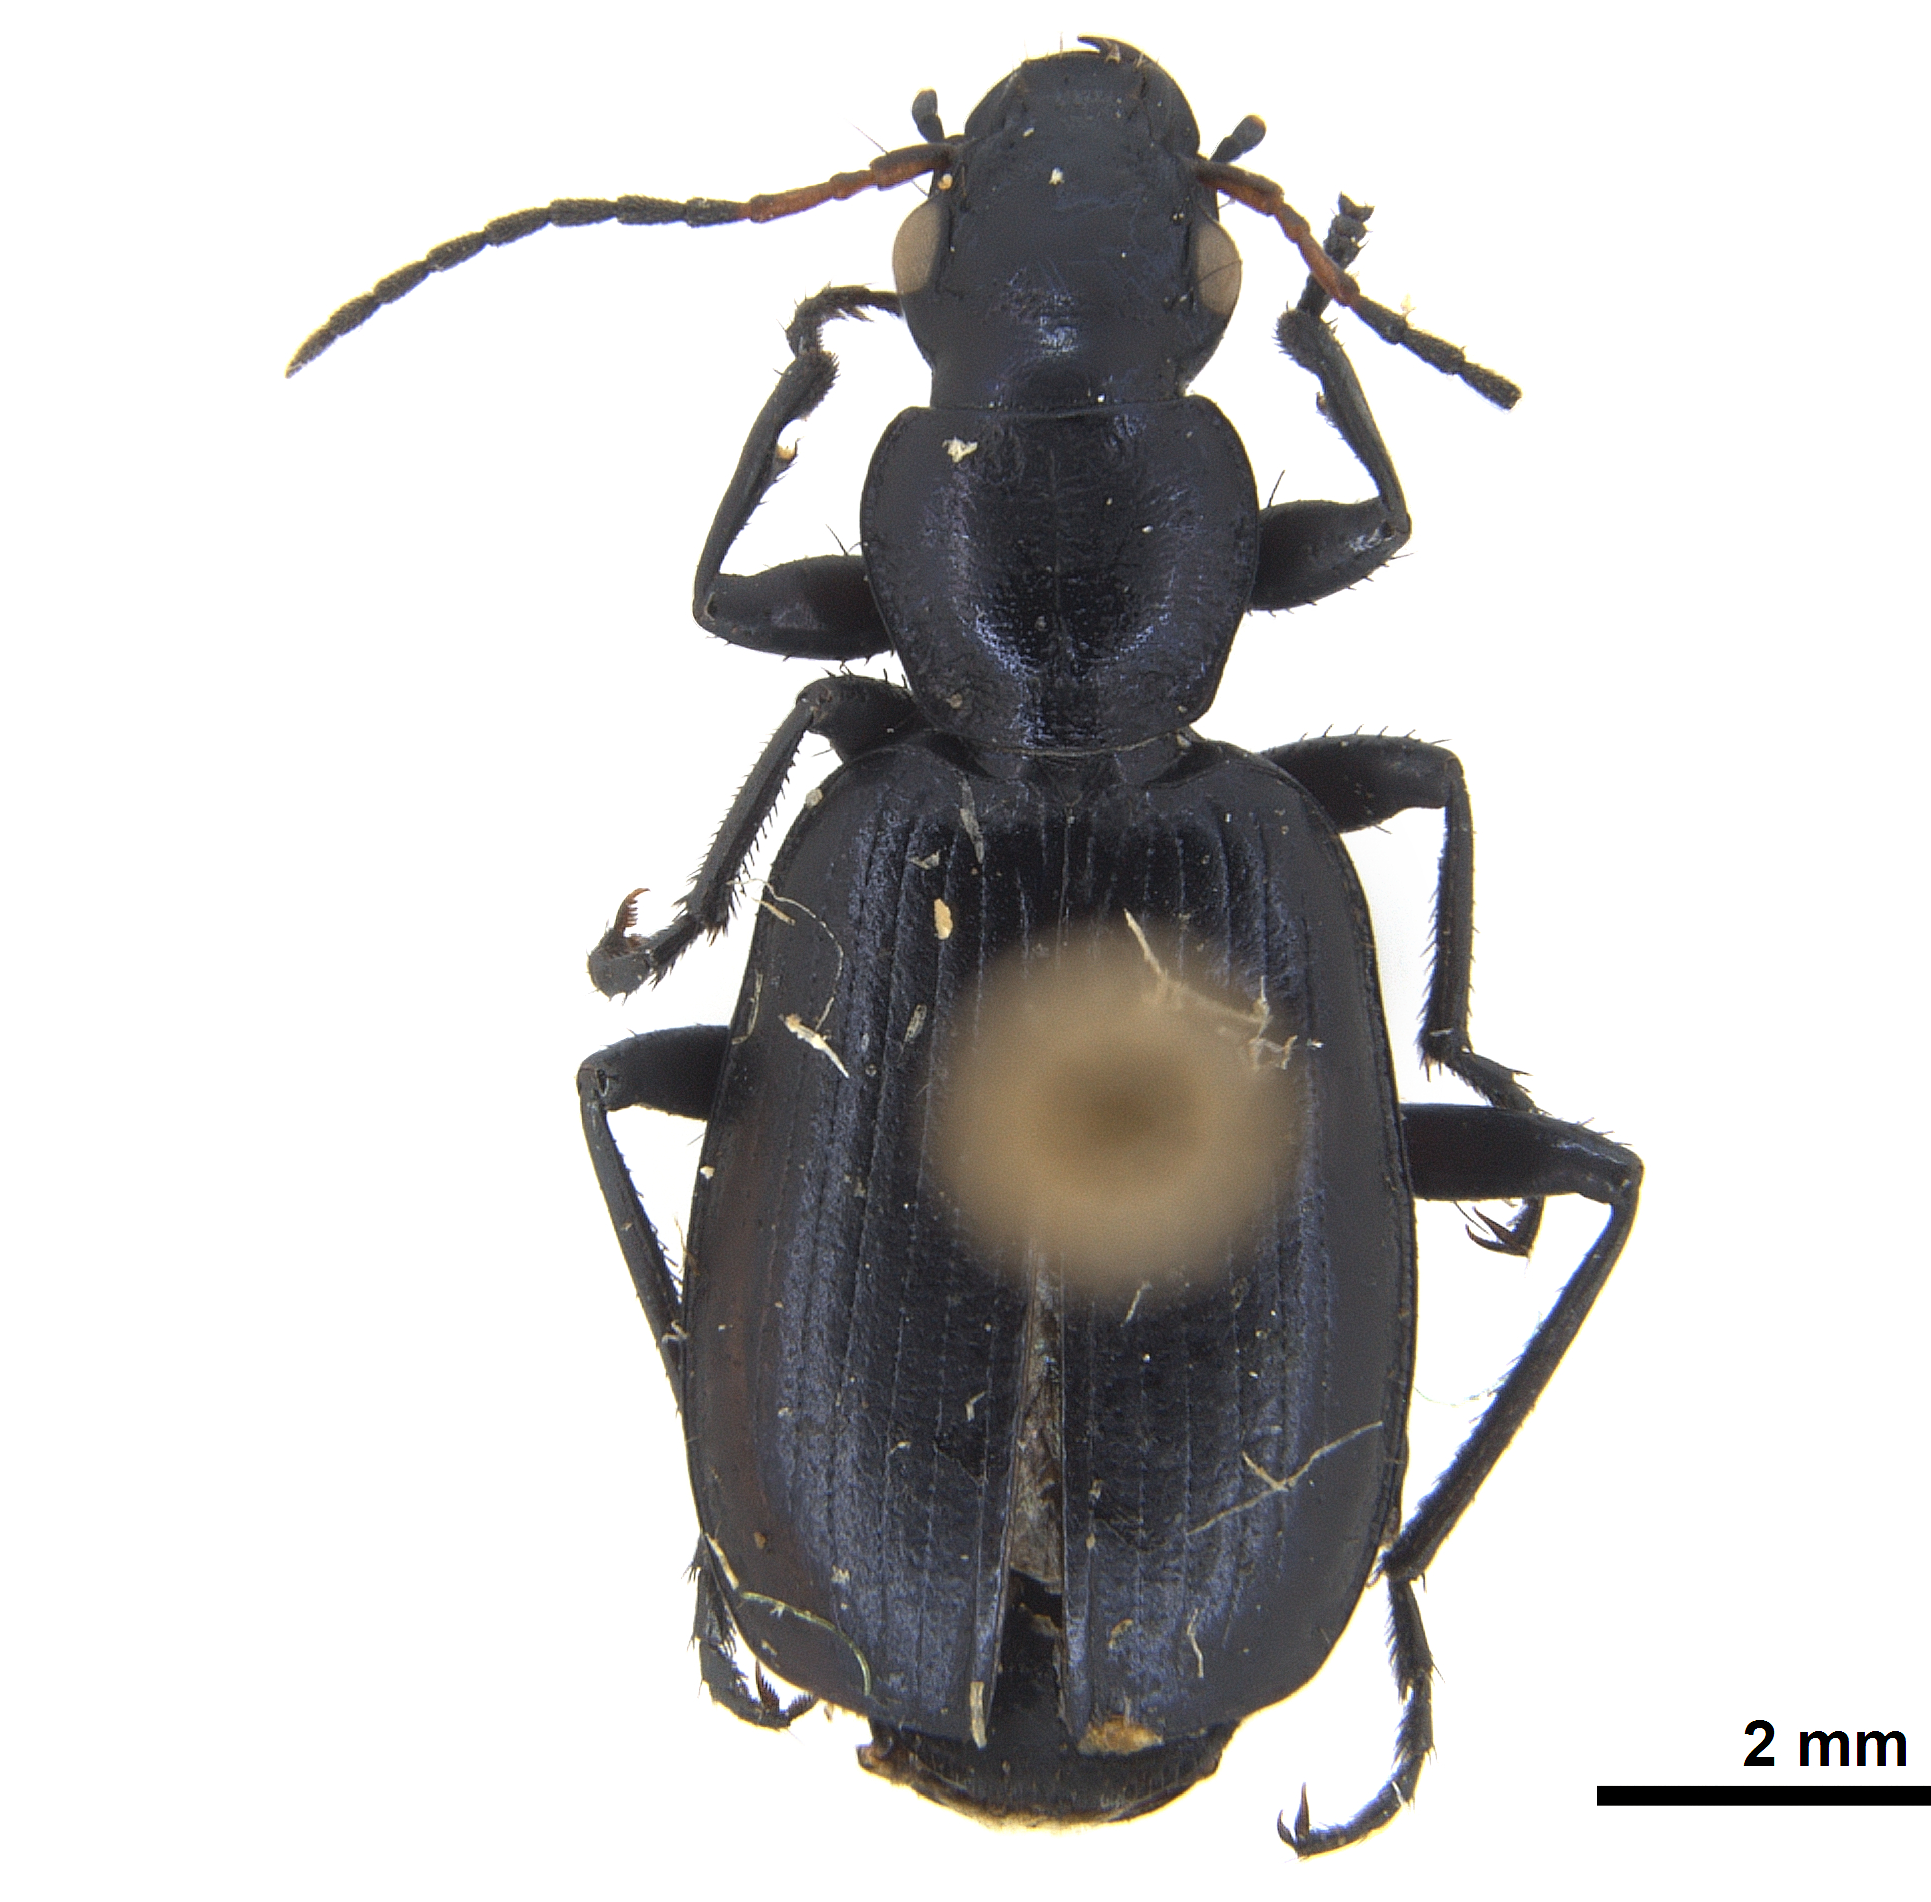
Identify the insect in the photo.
Philophuga viridis
